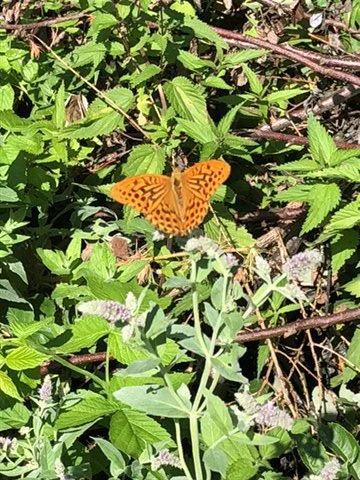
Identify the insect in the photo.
Argynnis paphia
